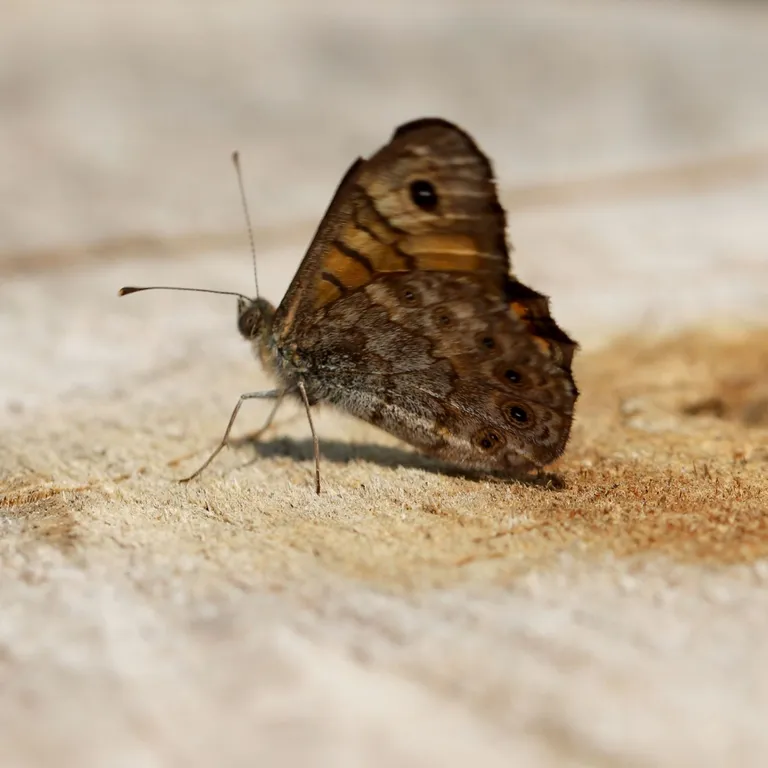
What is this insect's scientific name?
Lasiommata megera (also Pararge megera)
